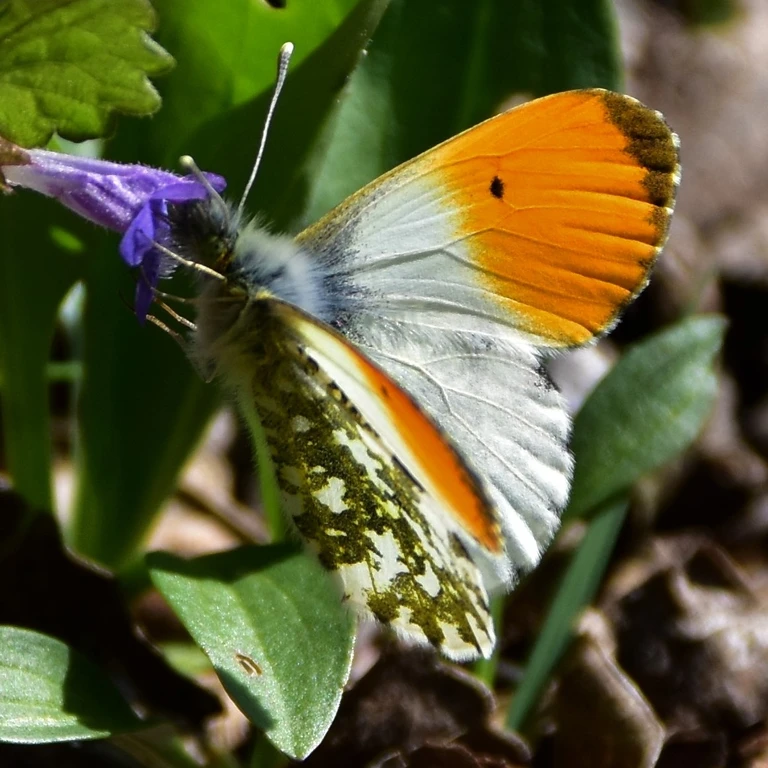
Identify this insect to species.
Anthocharis cardamines
